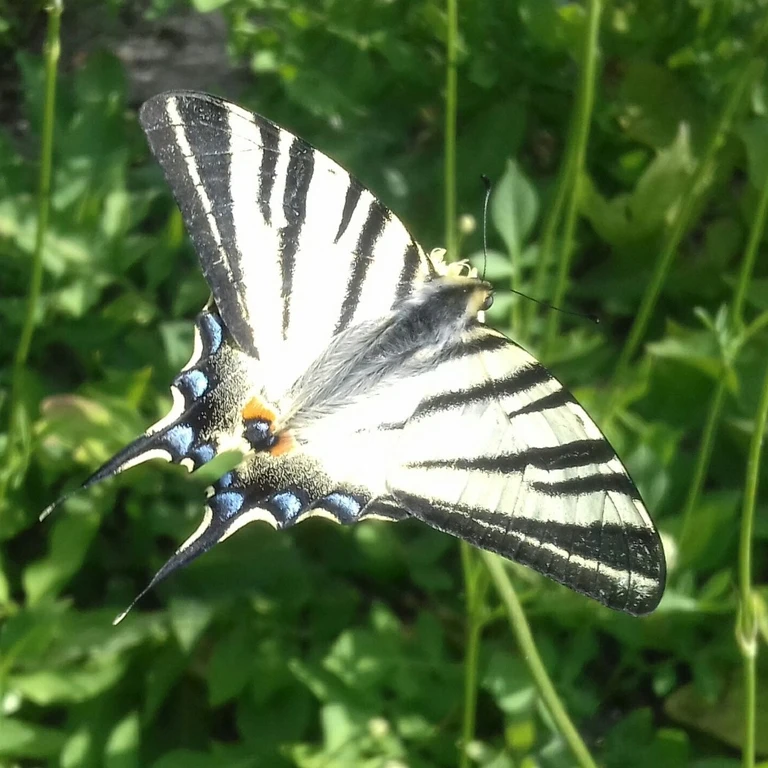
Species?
Iphiclides podalirius
